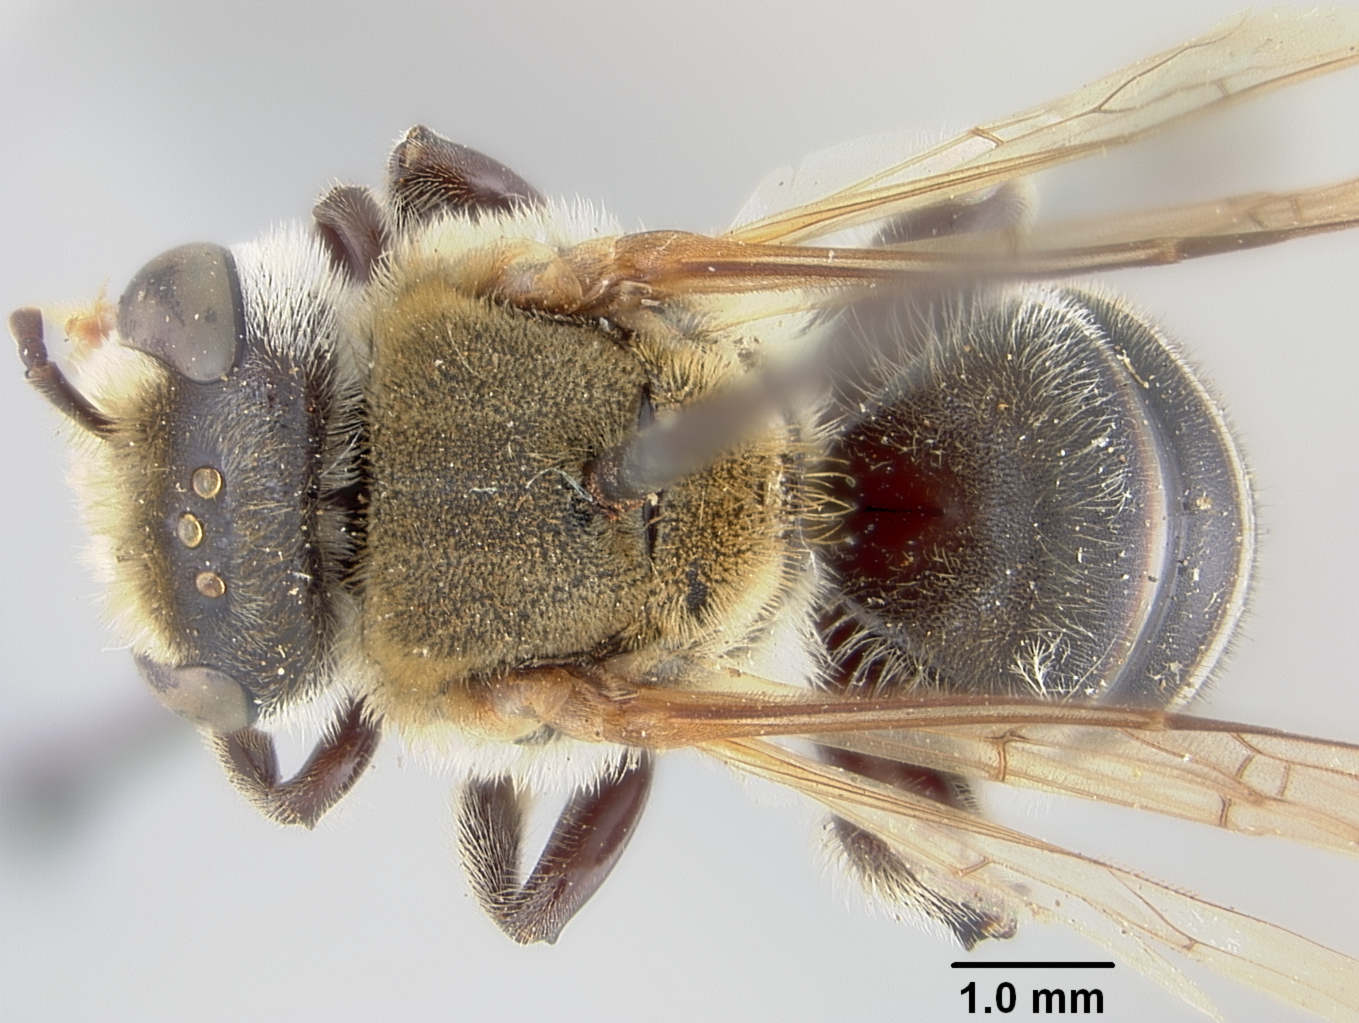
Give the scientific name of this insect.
Paranomia stantoni
